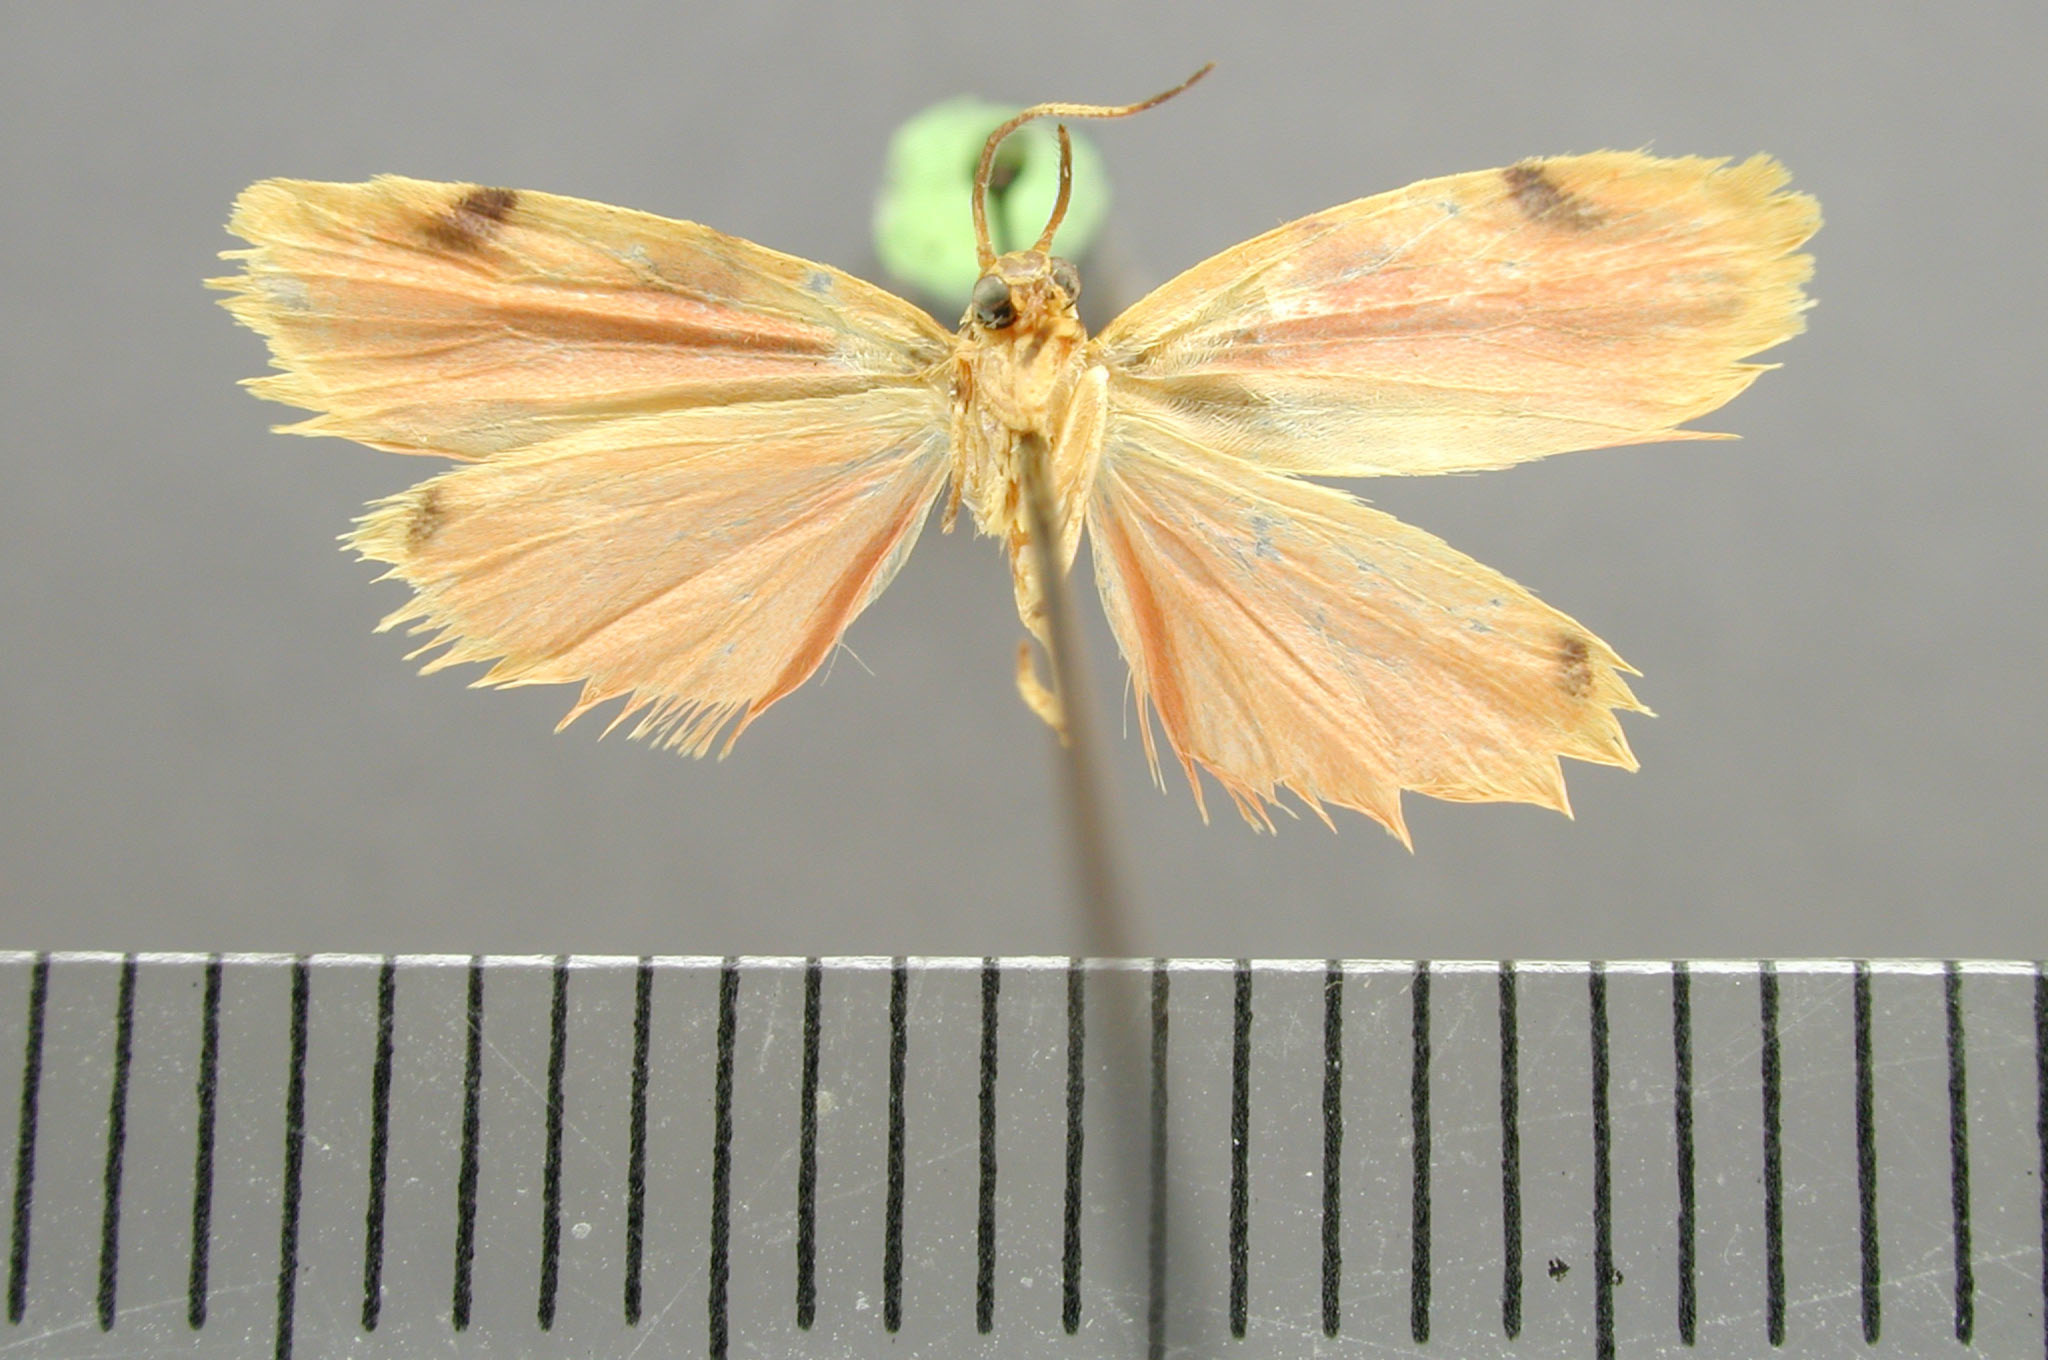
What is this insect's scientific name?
Nudur fractivittarum
